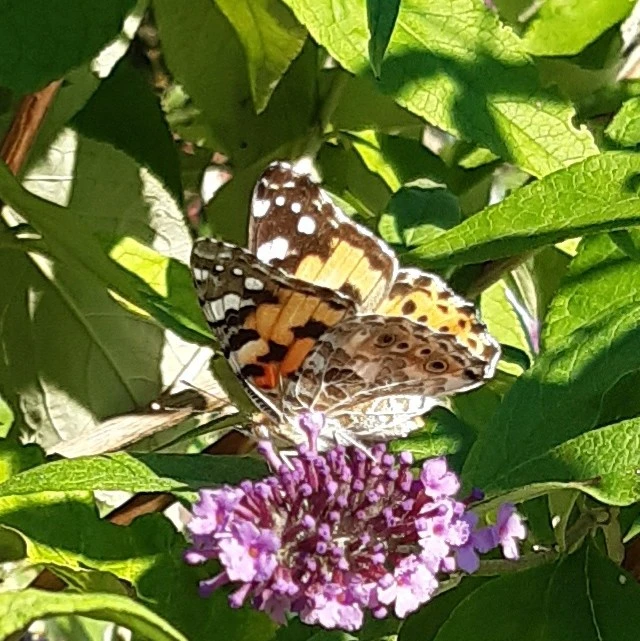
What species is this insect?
Vanessa cardui
